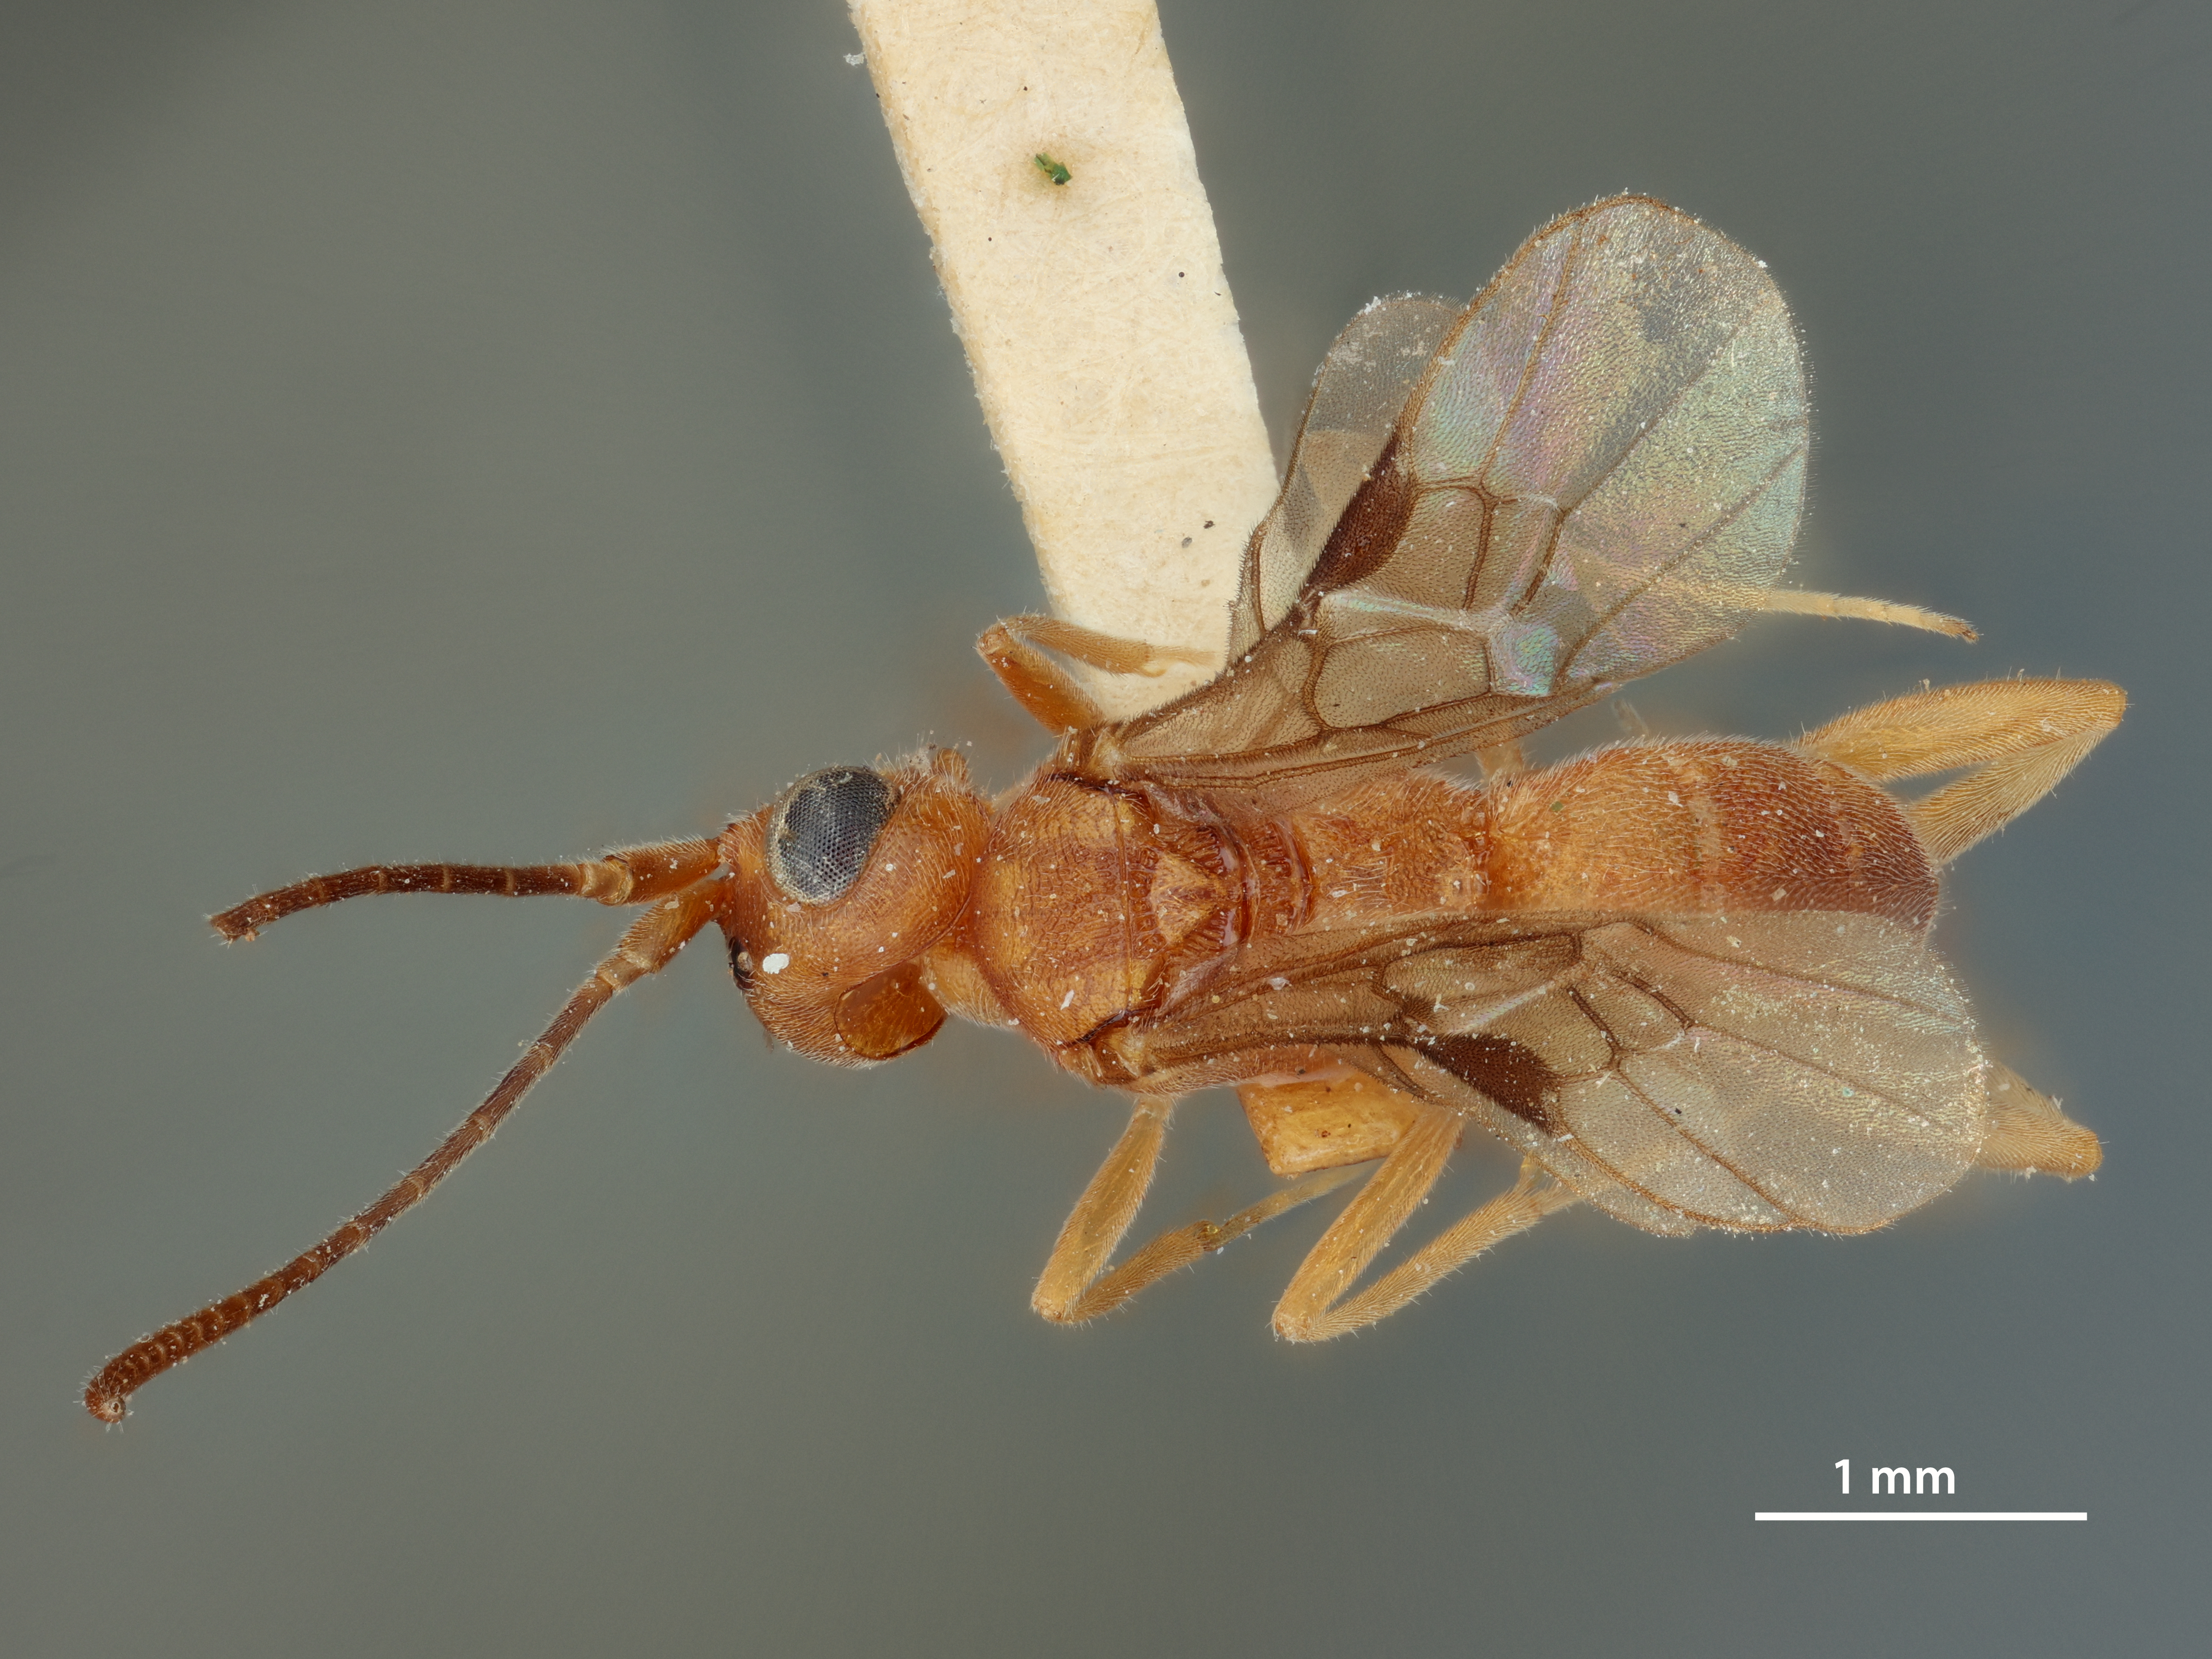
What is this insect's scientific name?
Phanerotomella bakeri
